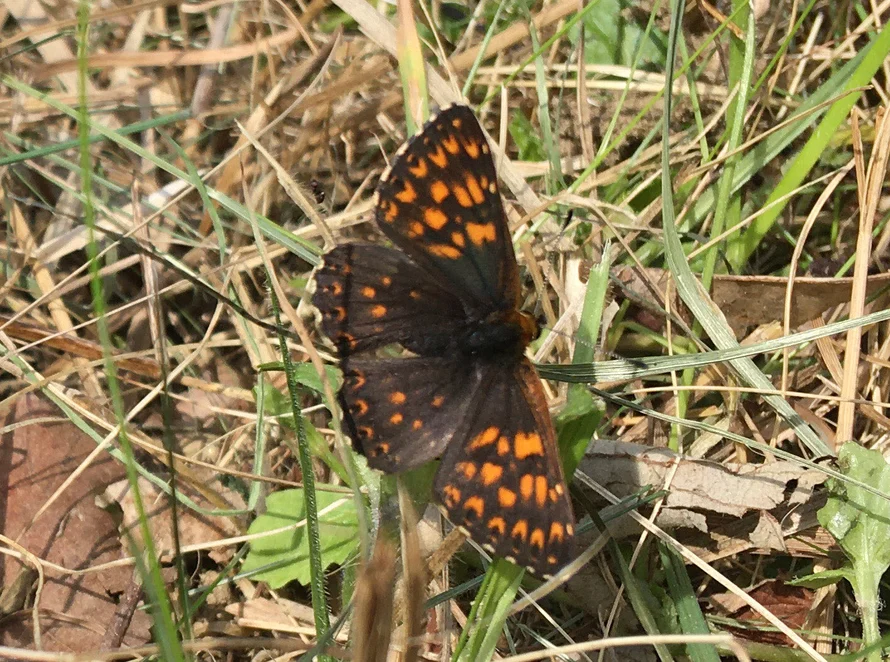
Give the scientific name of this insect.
Hamearis lucina
